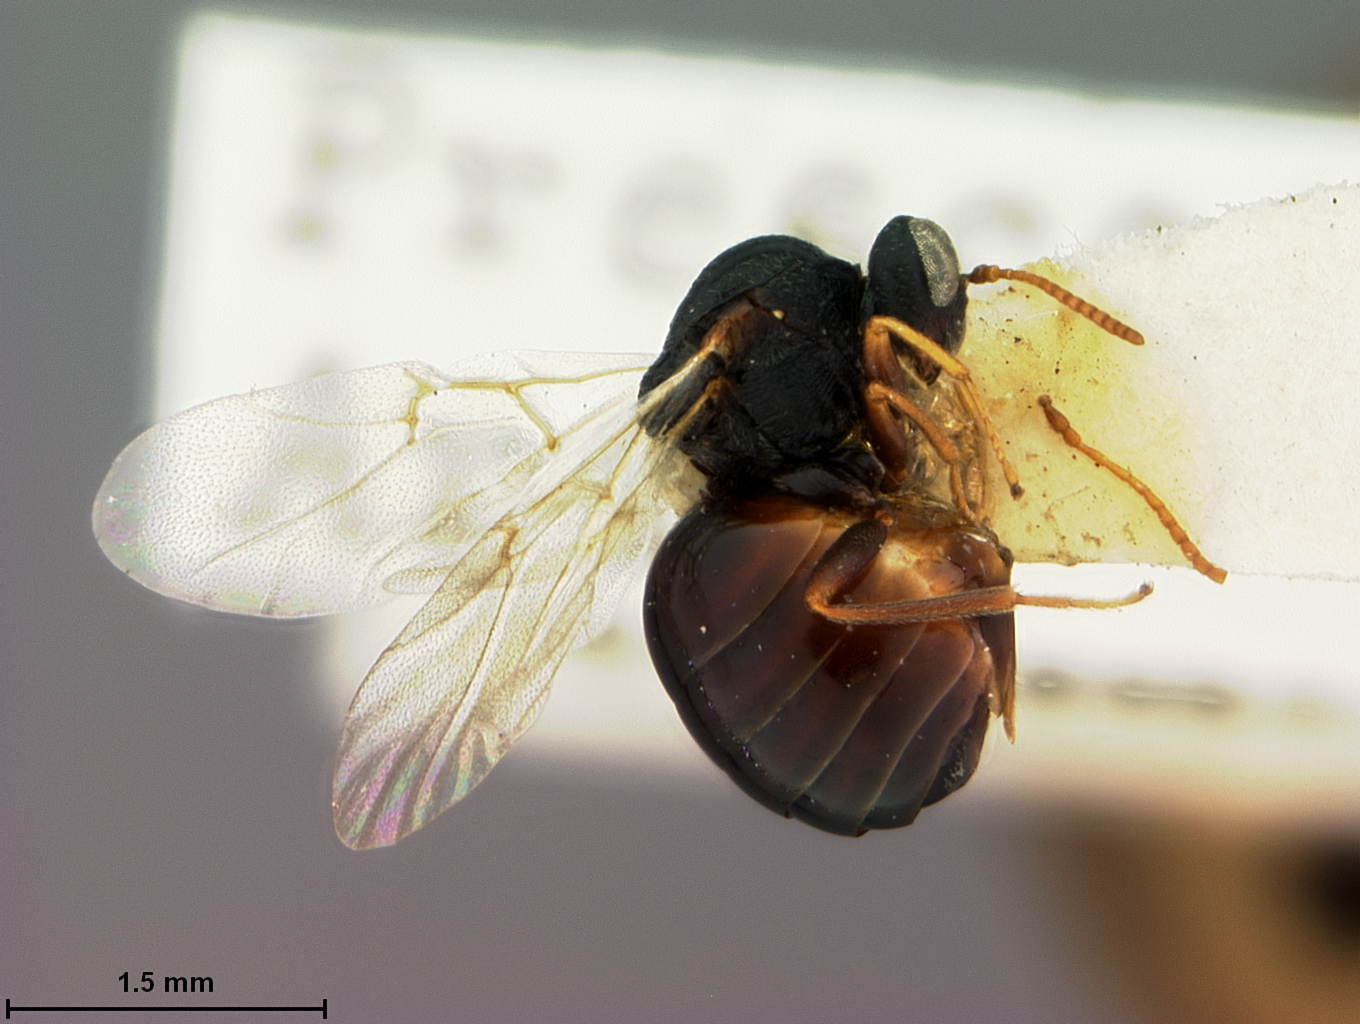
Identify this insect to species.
Andricus formosalis
